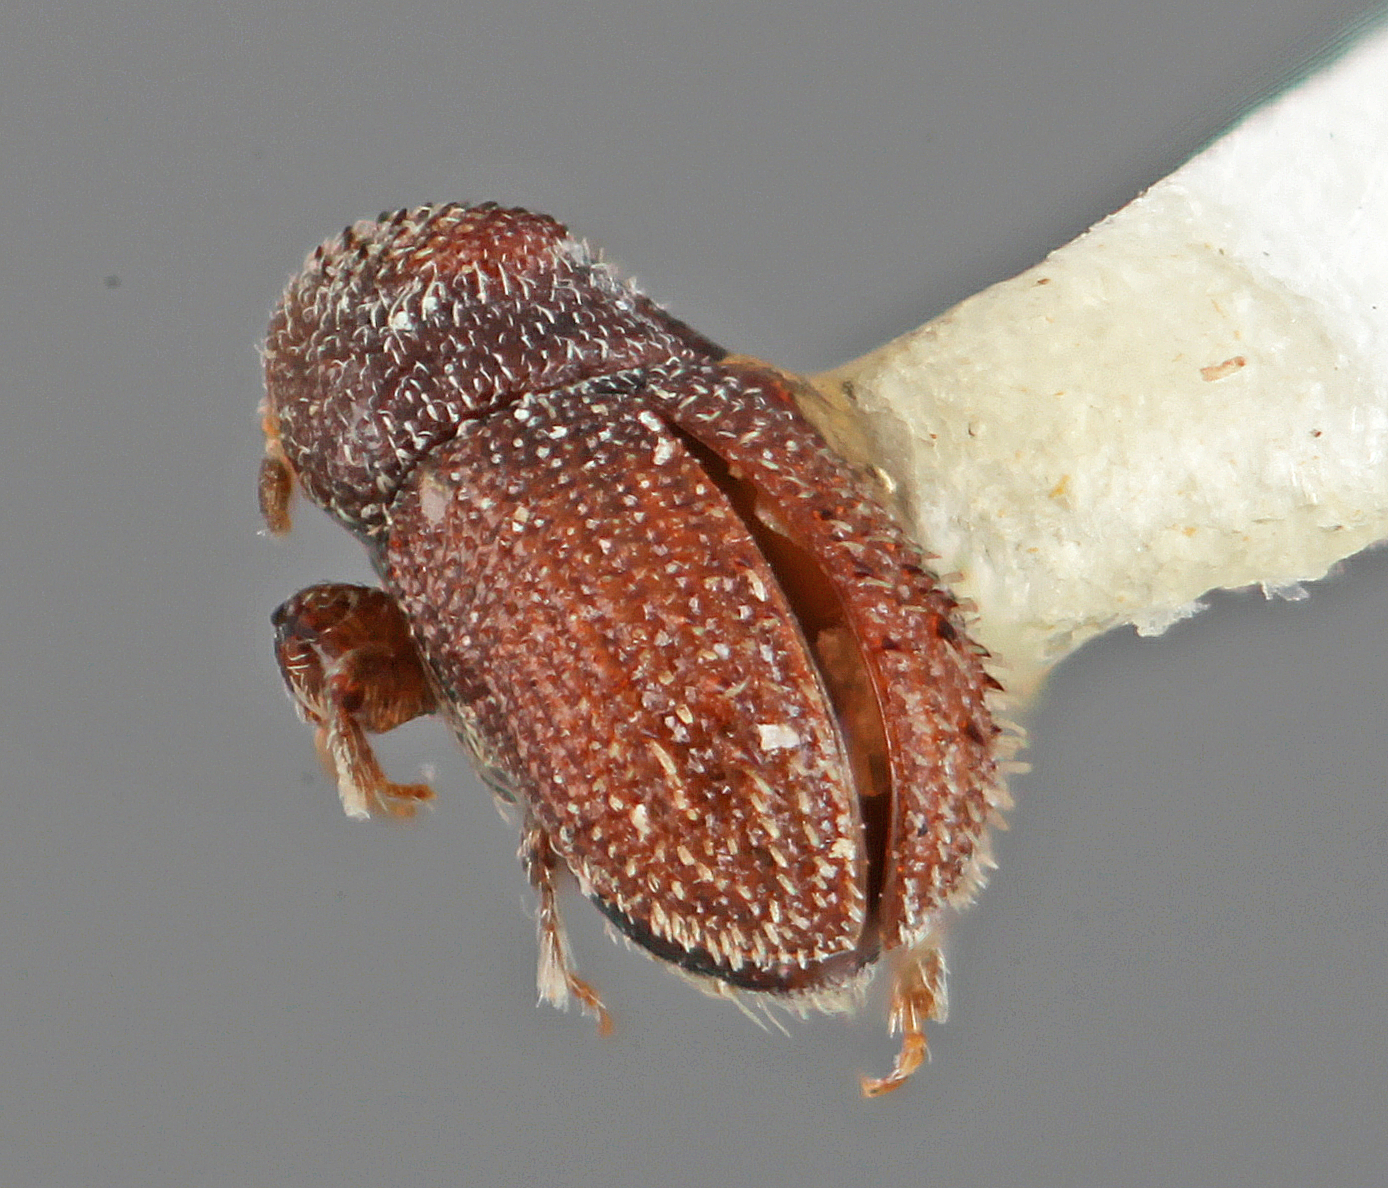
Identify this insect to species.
Pseudothysanoes multispinatus
